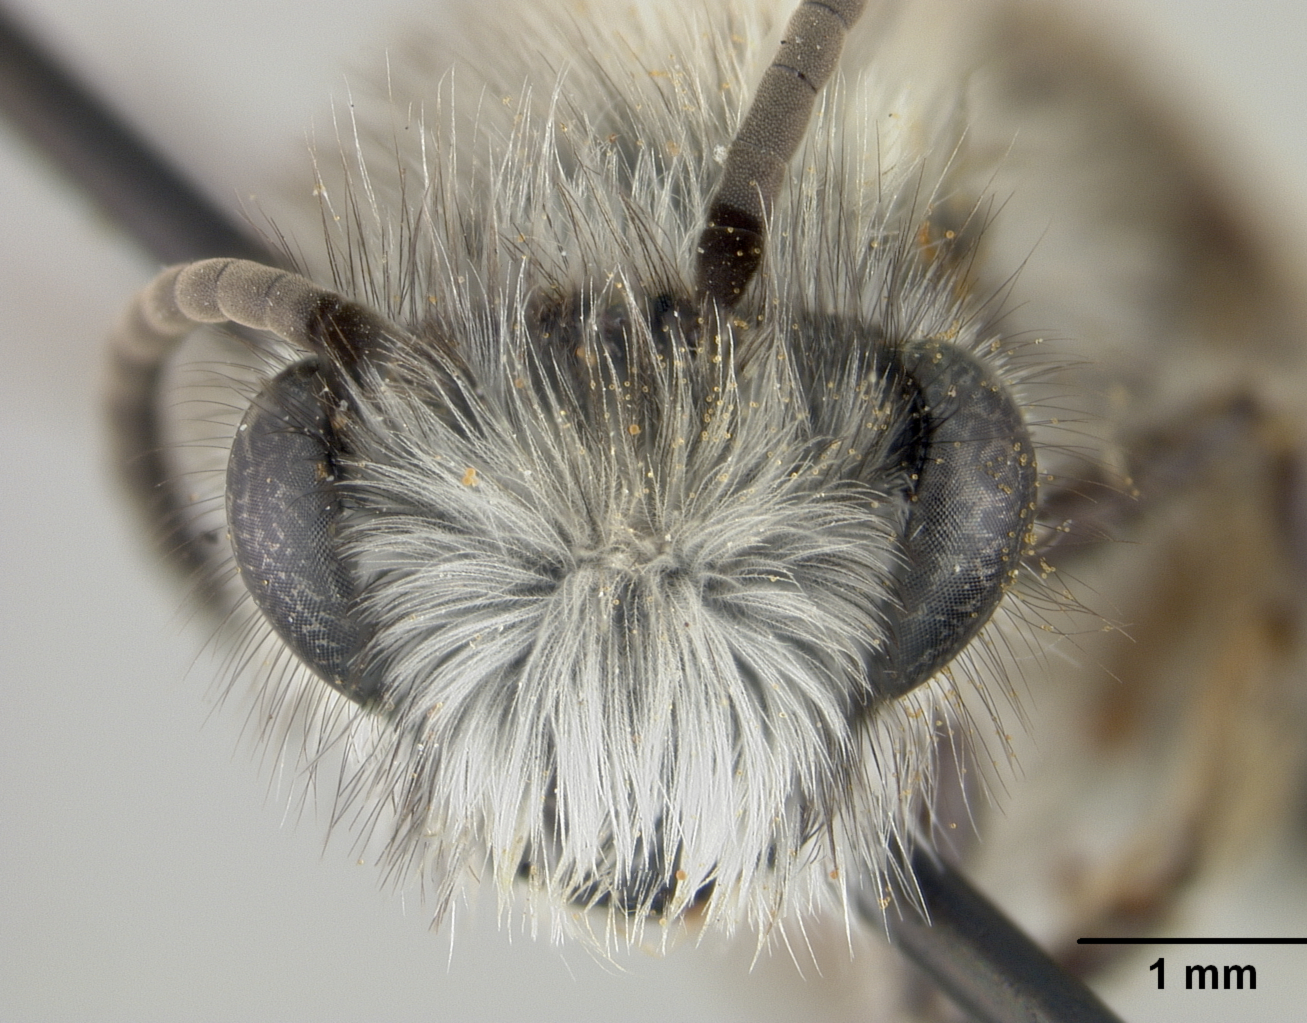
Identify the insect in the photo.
Colletes tingoensis
